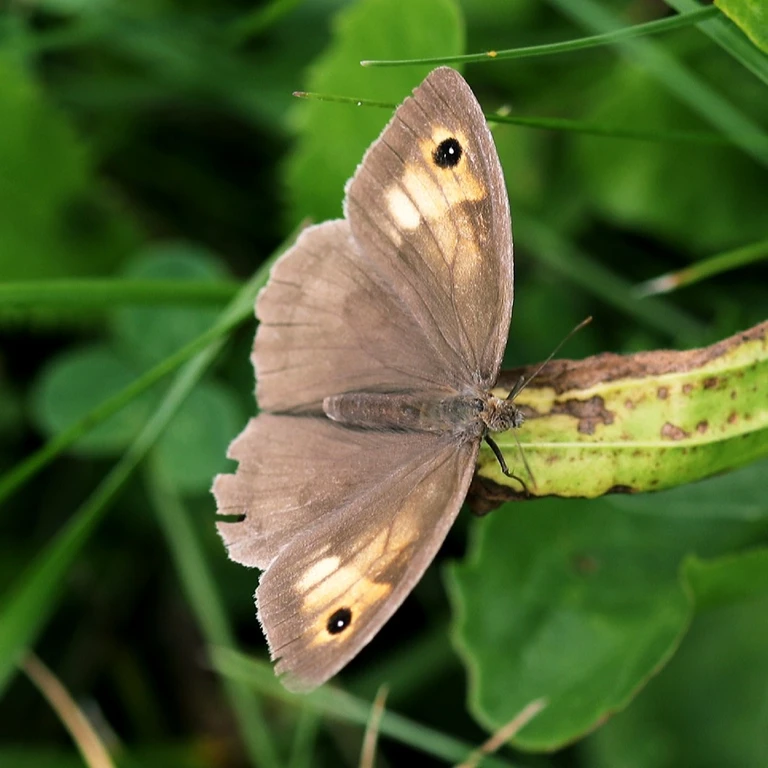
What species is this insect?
Maniola jurtina
